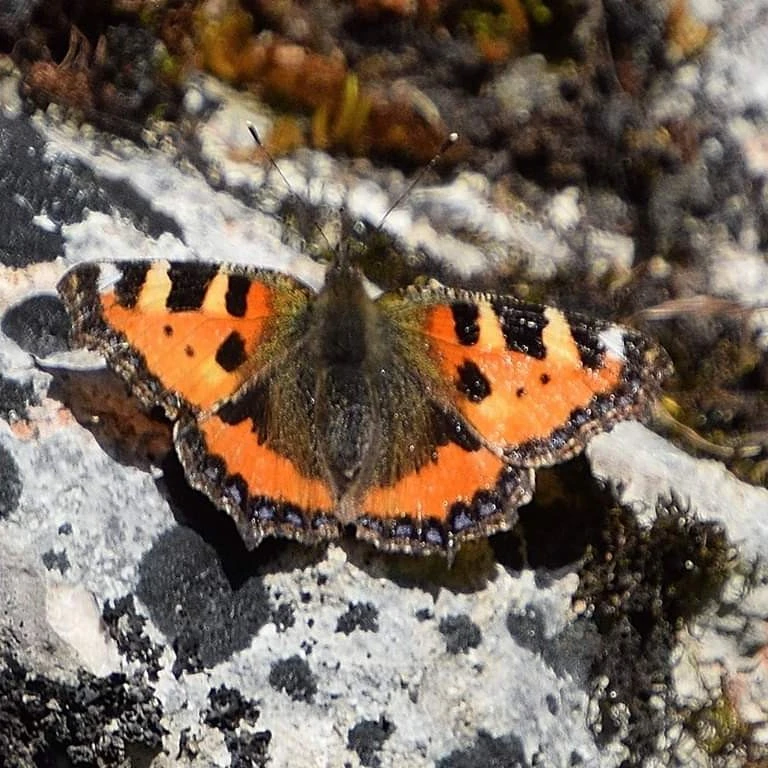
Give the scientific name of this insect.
Aglais urticae
